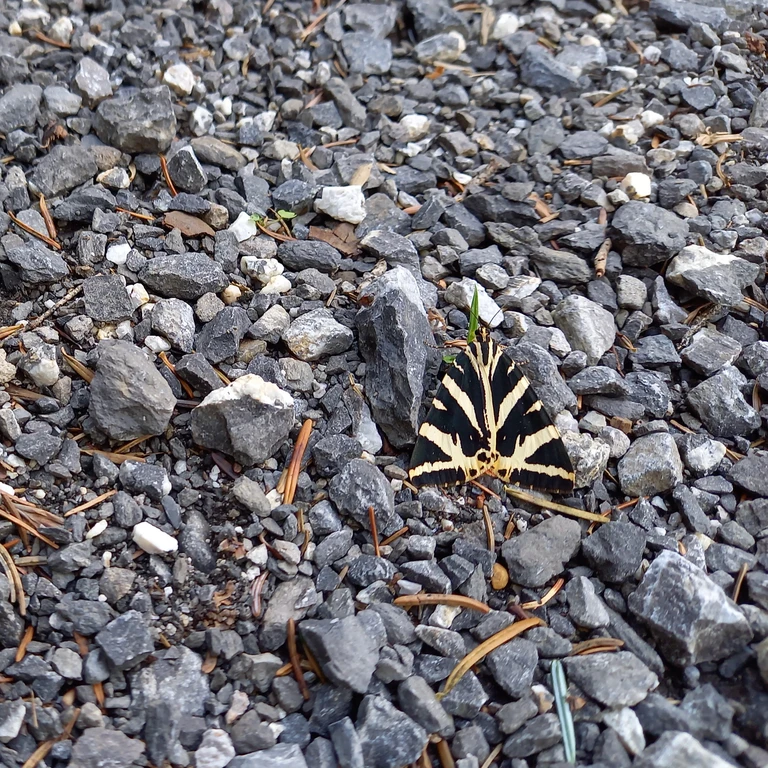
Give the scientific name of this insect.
Euplagia quadripunctaria
